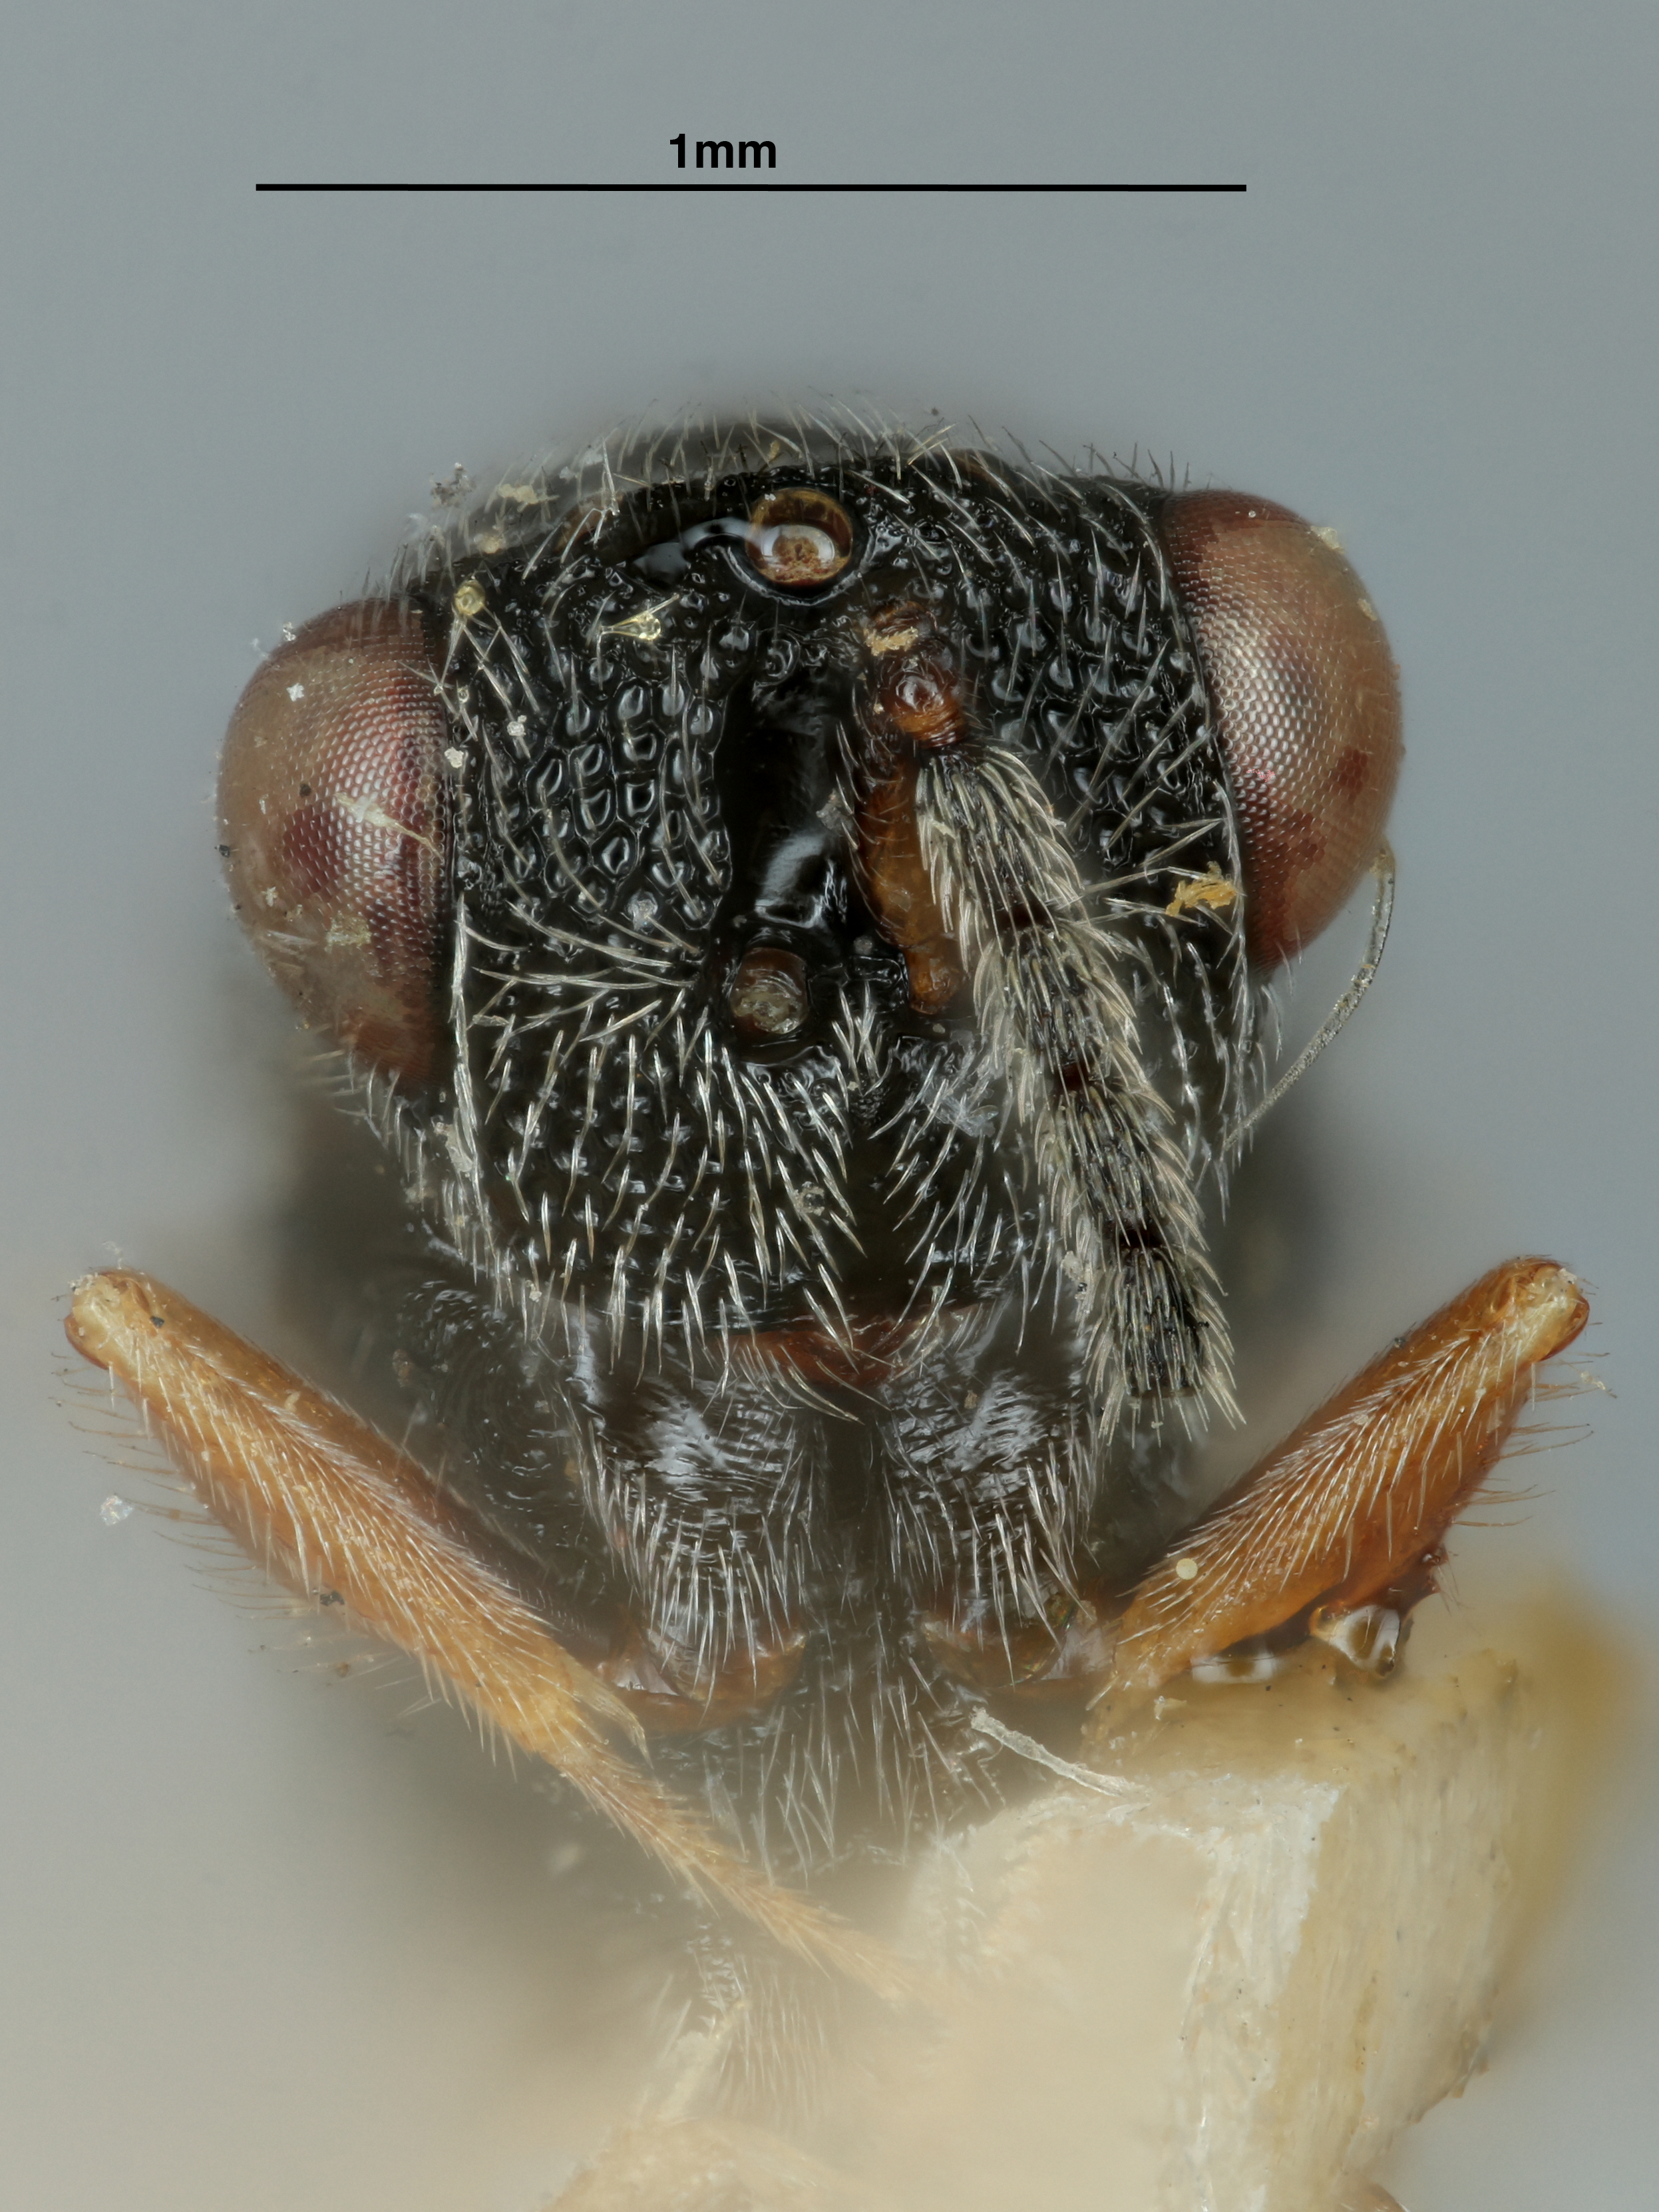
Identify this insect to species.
Eurytoma tylodermatis
